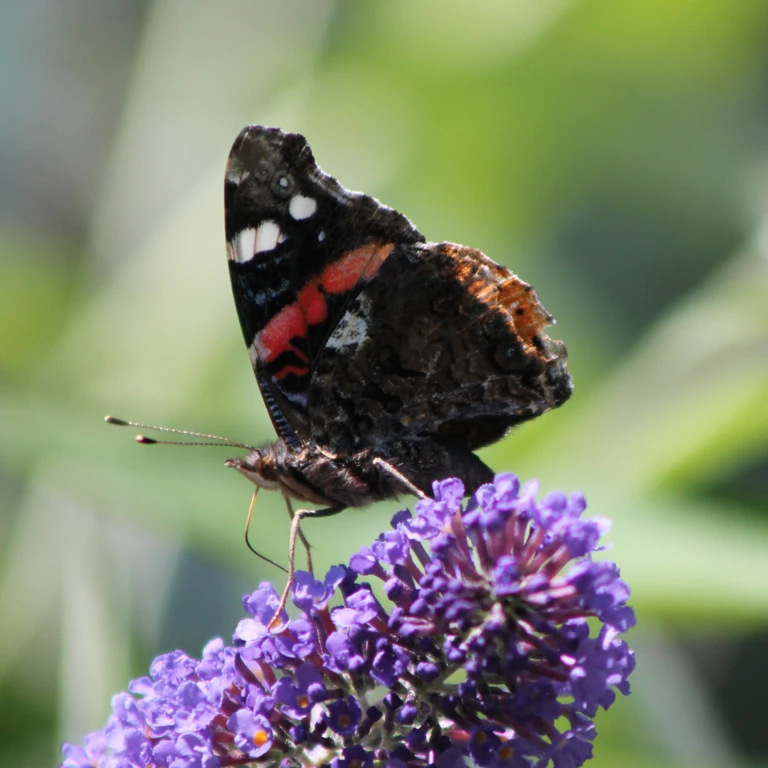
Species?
Vanessa atalanta
